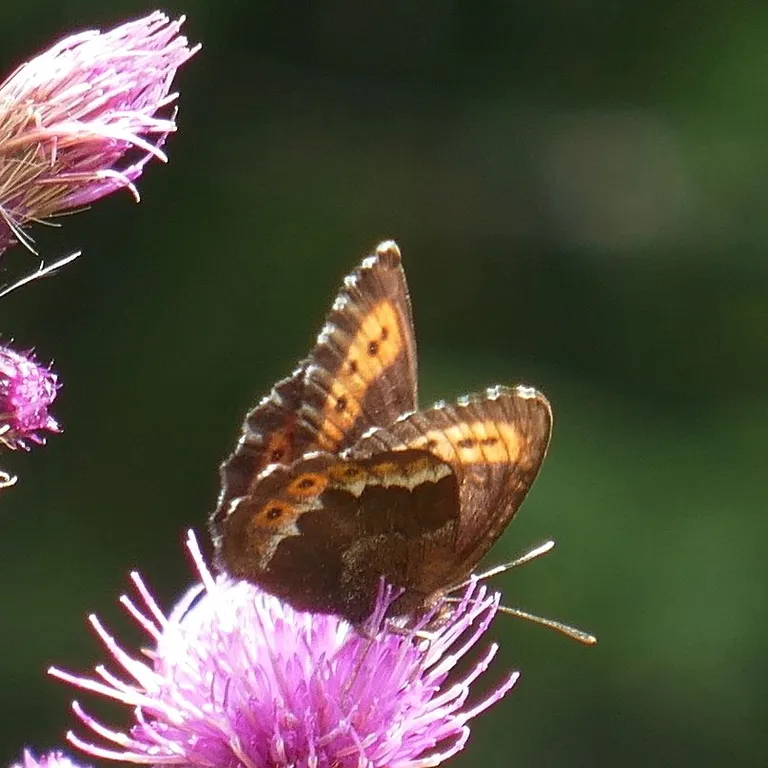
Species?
Erebia euryale
